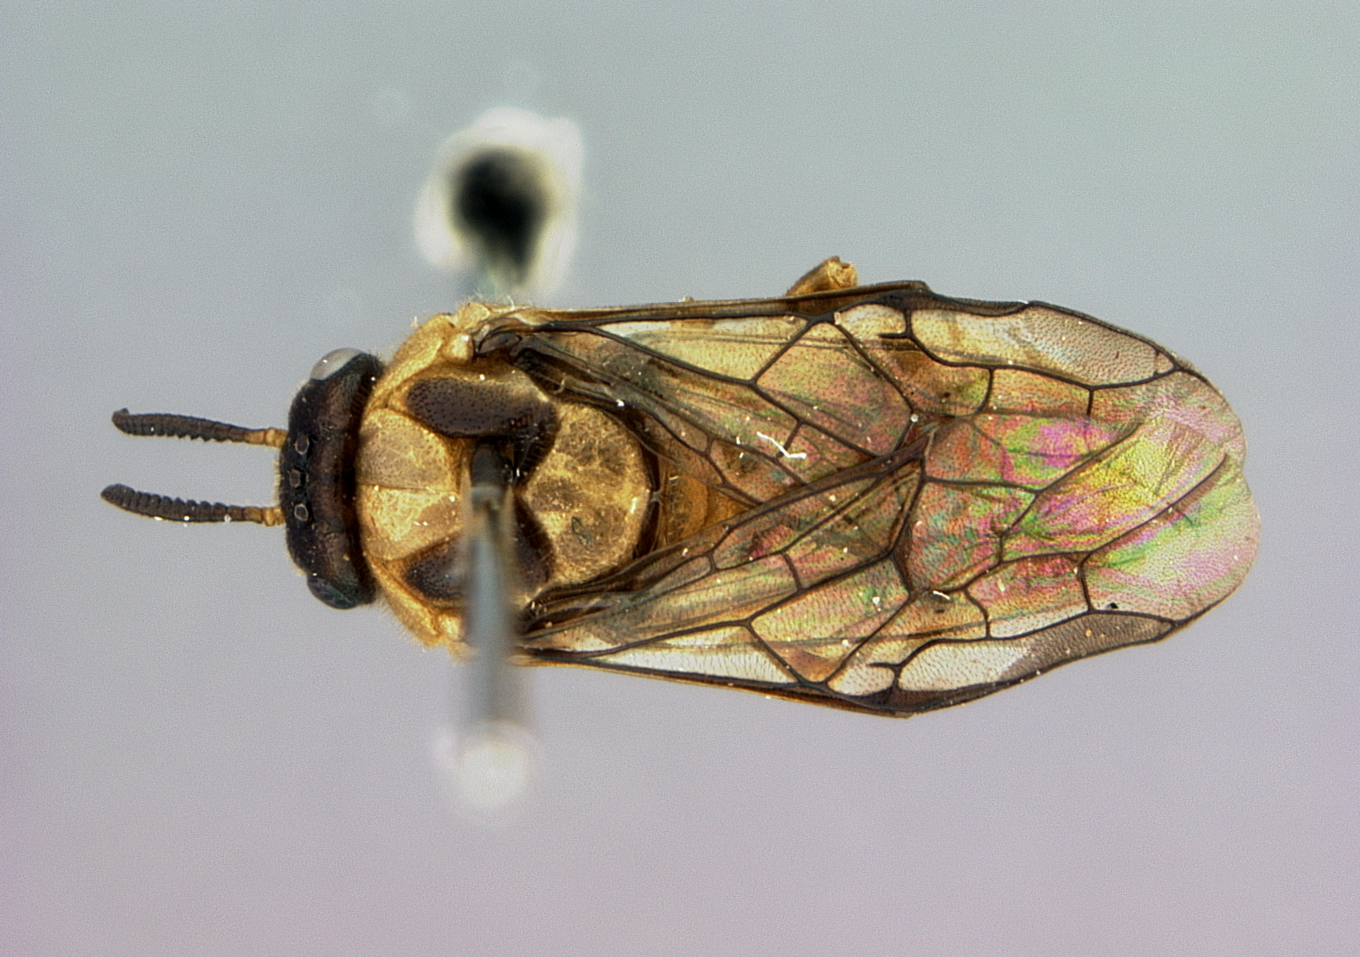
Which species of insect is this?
Gilpinia ghanii
